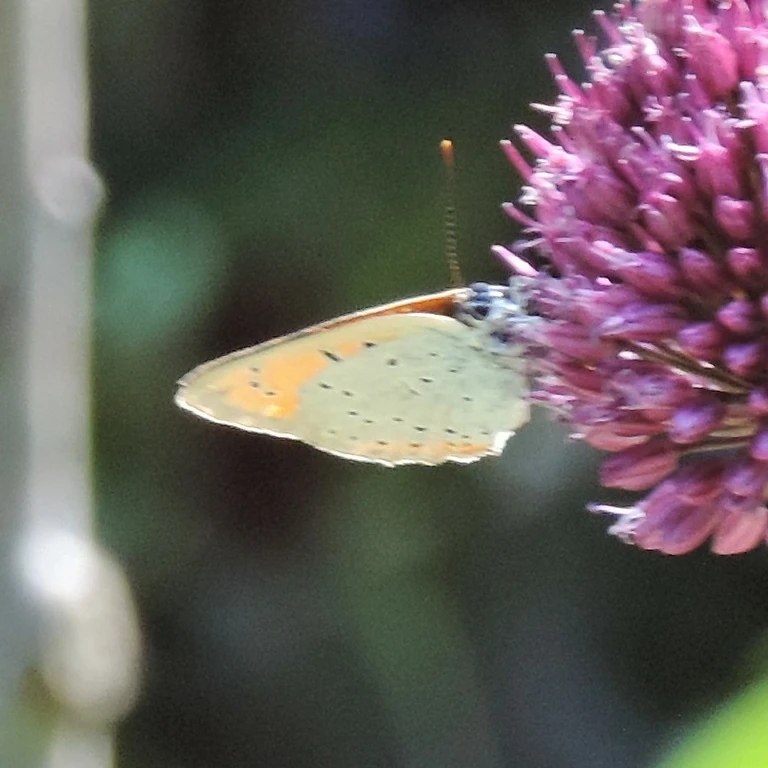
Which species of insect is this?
Lycaena dispar
